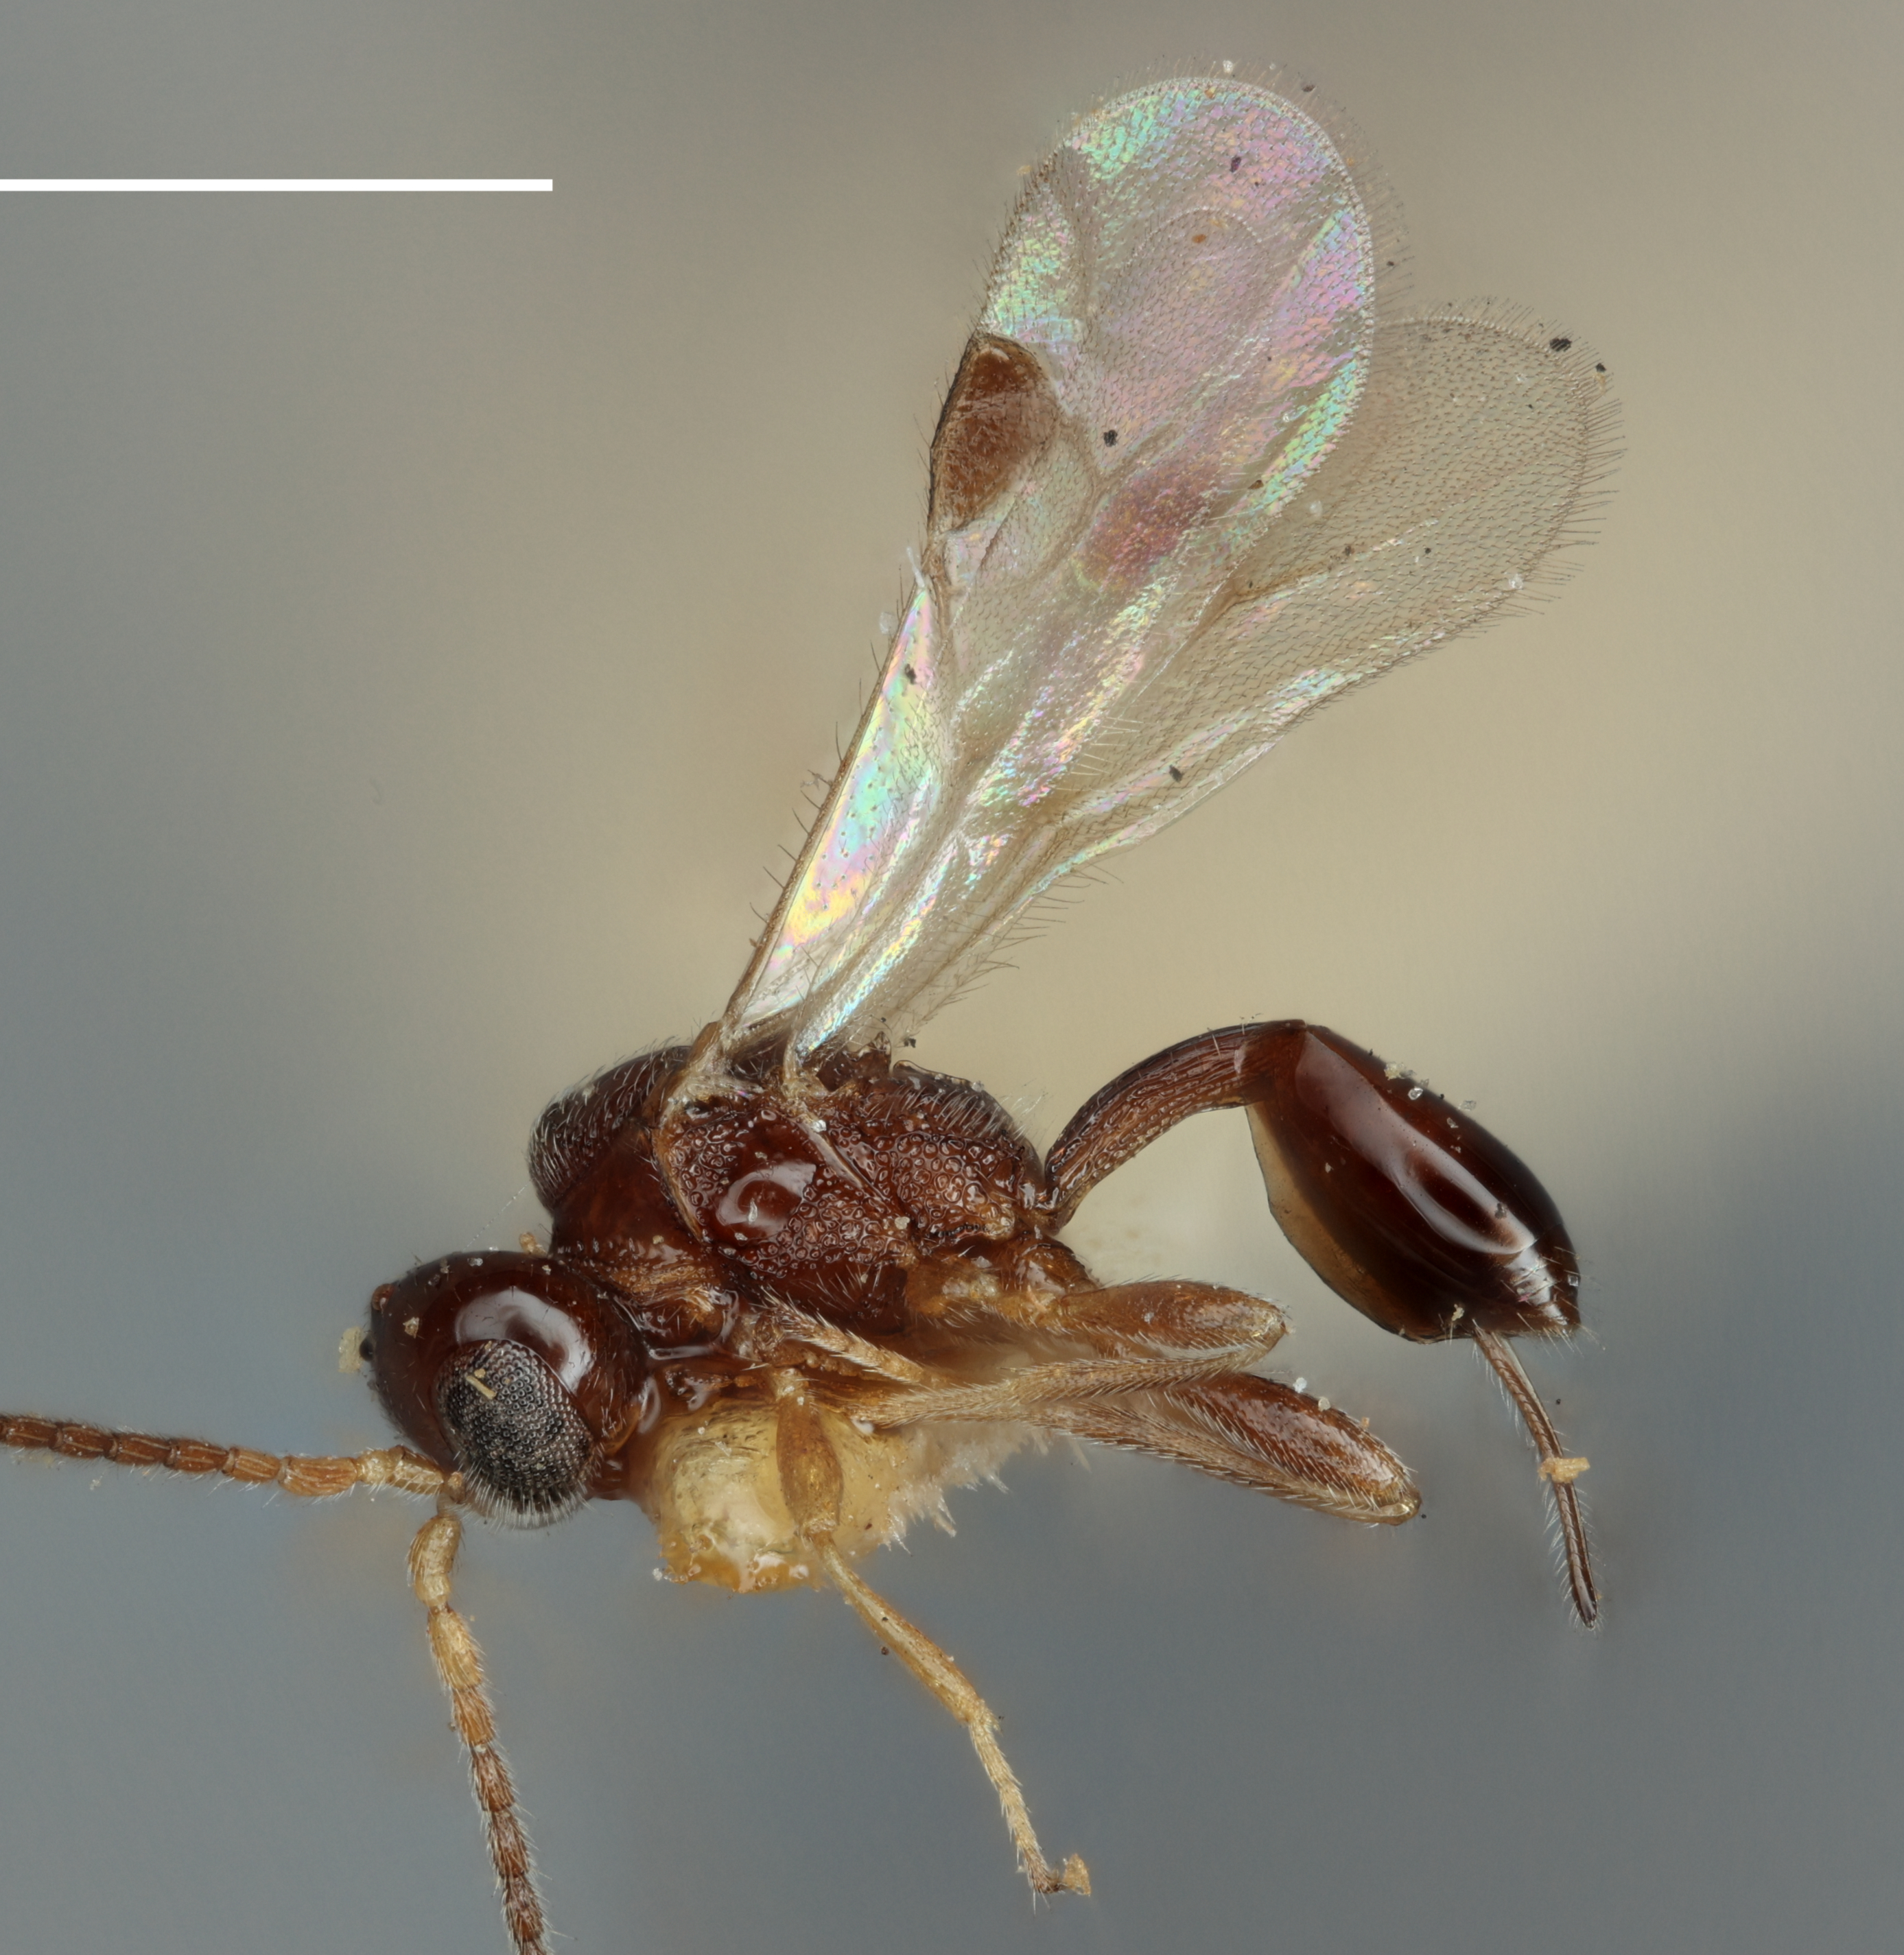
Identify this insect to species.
Cryptoxilos convergens
